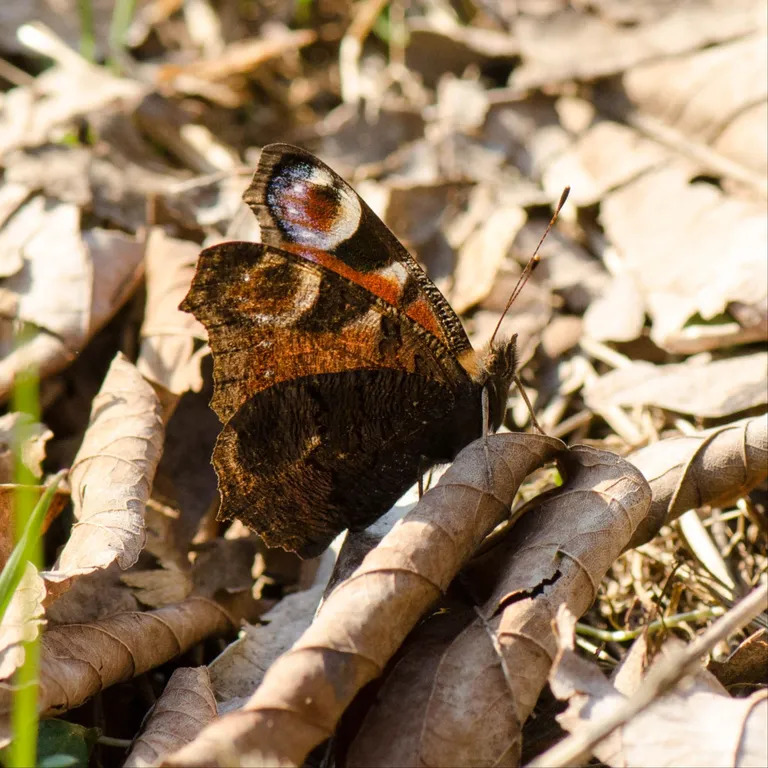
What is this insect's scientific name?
Aglais io
